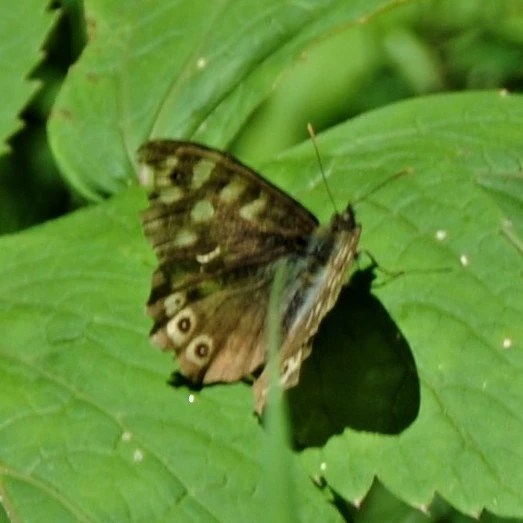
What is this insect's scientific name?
Pararge aegeria
